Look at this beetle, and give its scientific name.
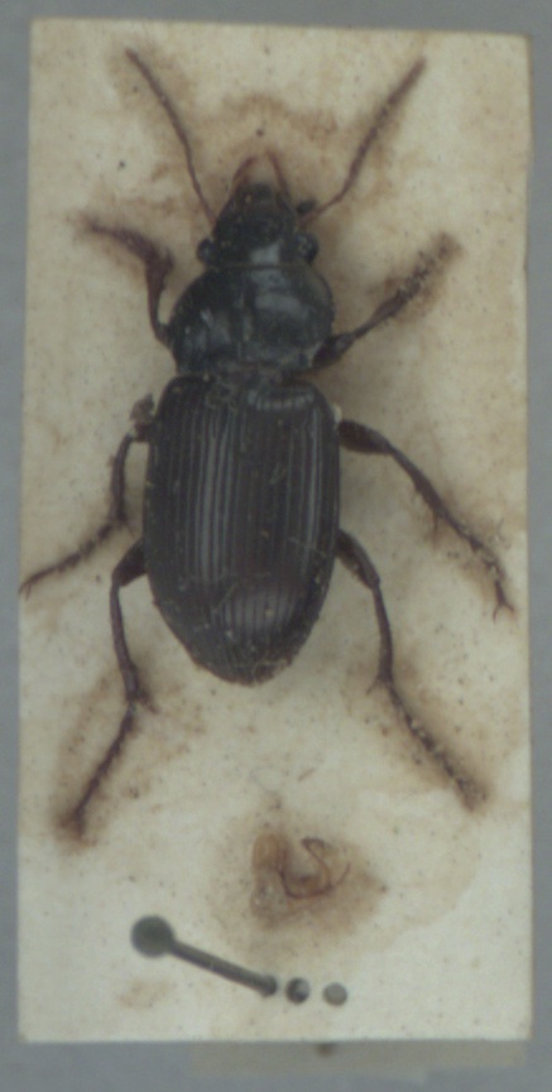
Amara aulica
